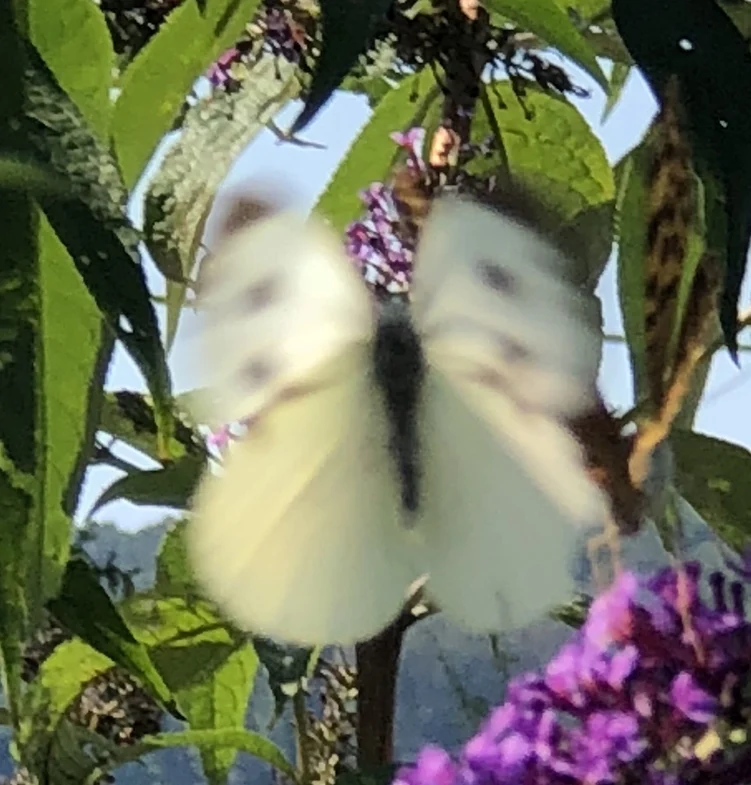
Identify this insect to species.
Pieris brassicae
